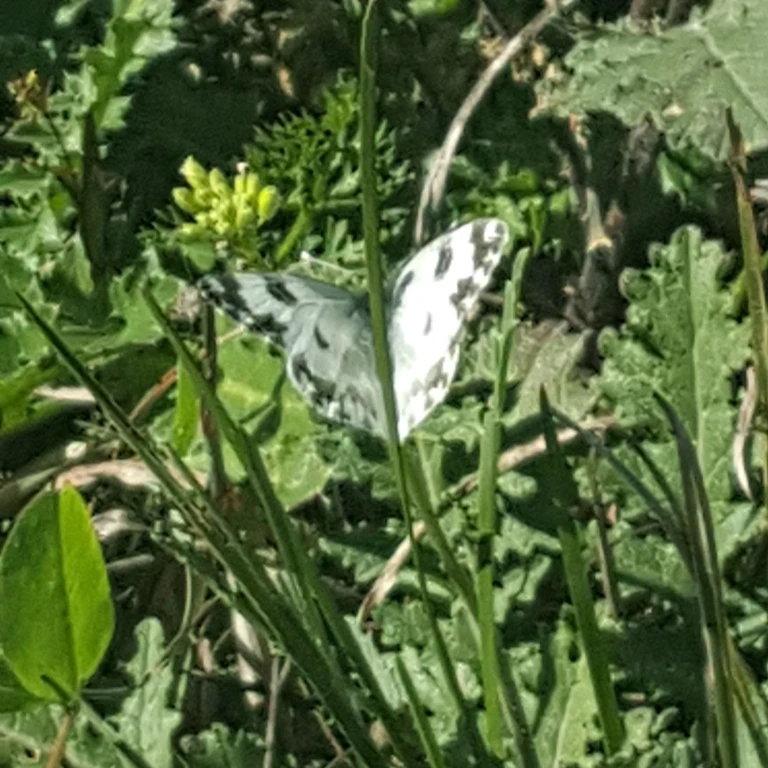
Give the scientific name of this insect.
Pontia edusa
